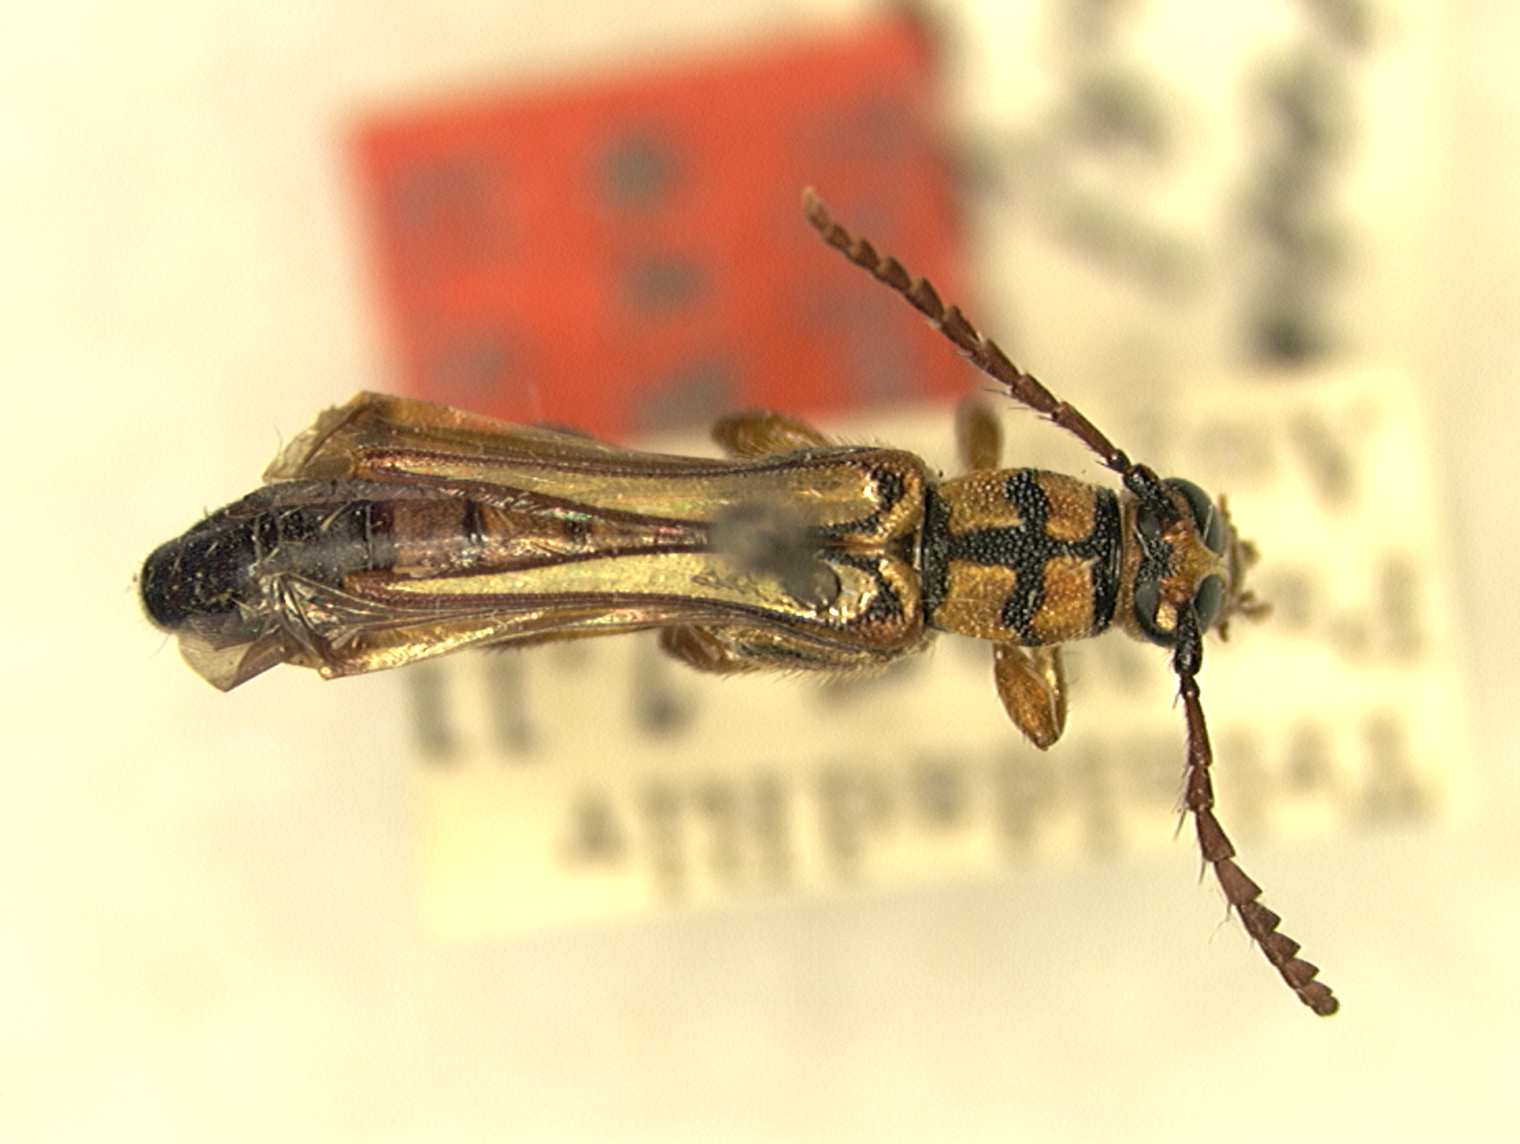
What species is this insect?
Odontocera buscki
